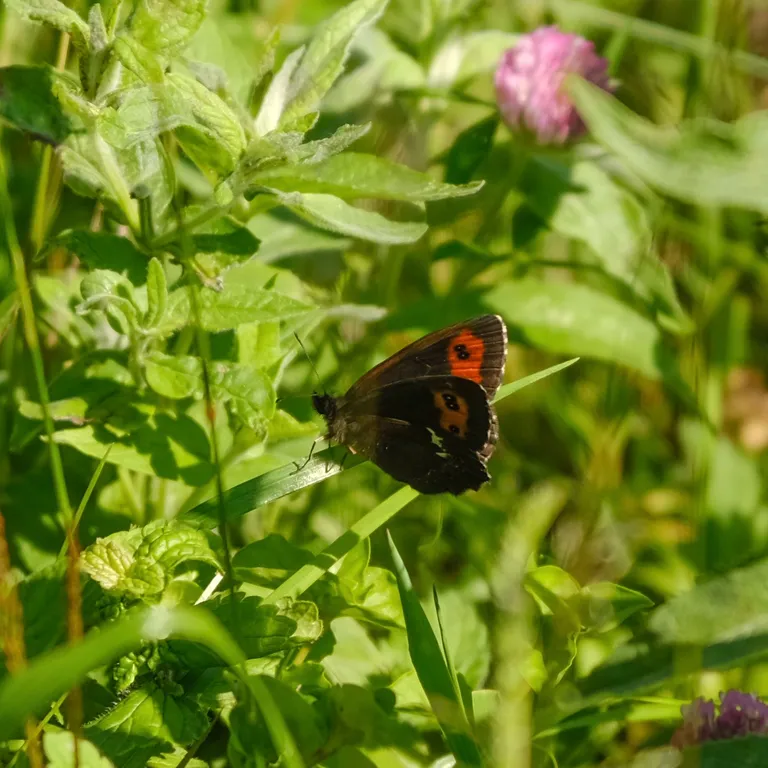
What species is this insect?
Erebia ligea
